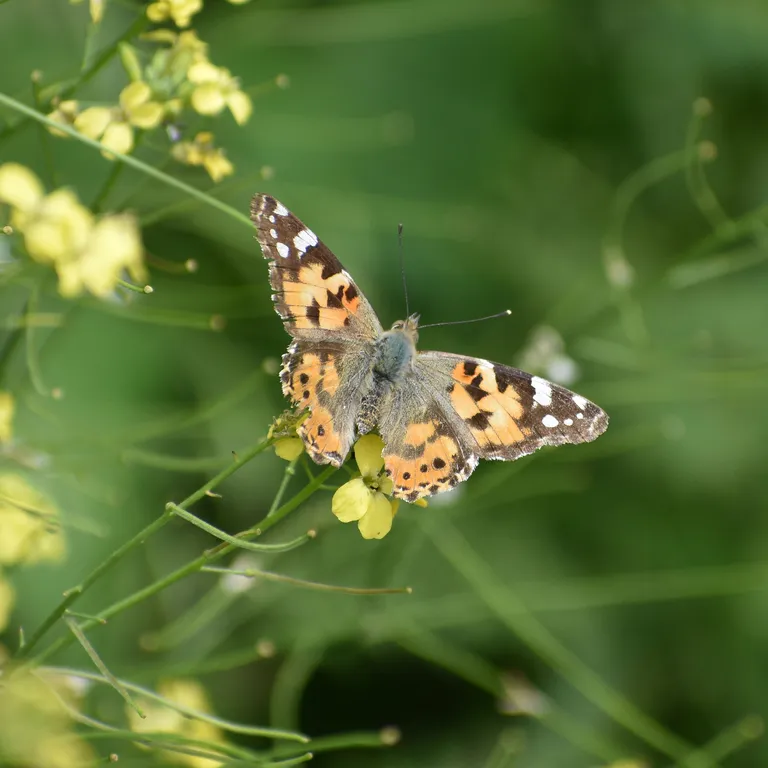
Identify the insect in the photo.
Vanessa cardui
